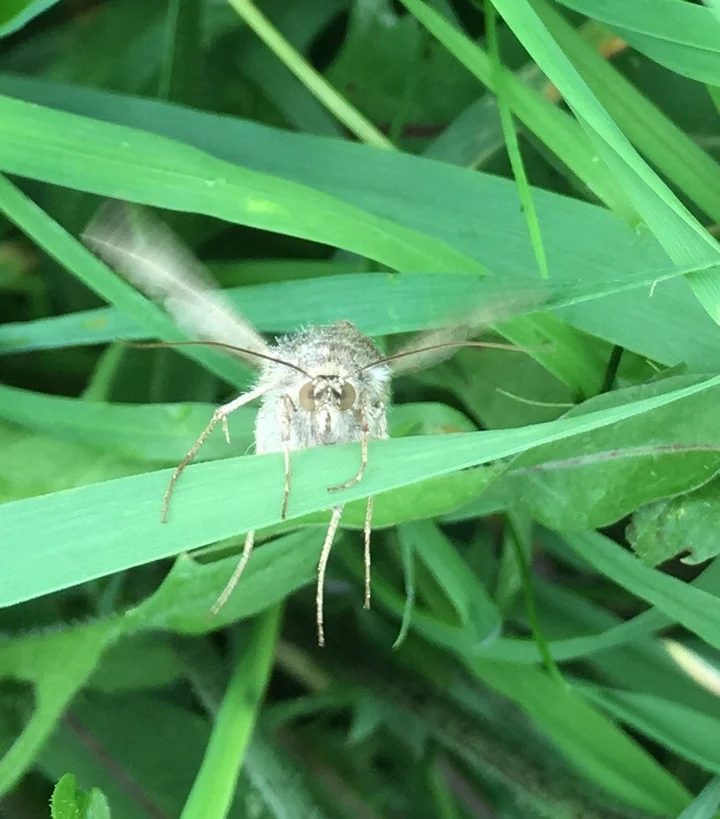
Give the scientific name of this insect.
Autographa gamma
